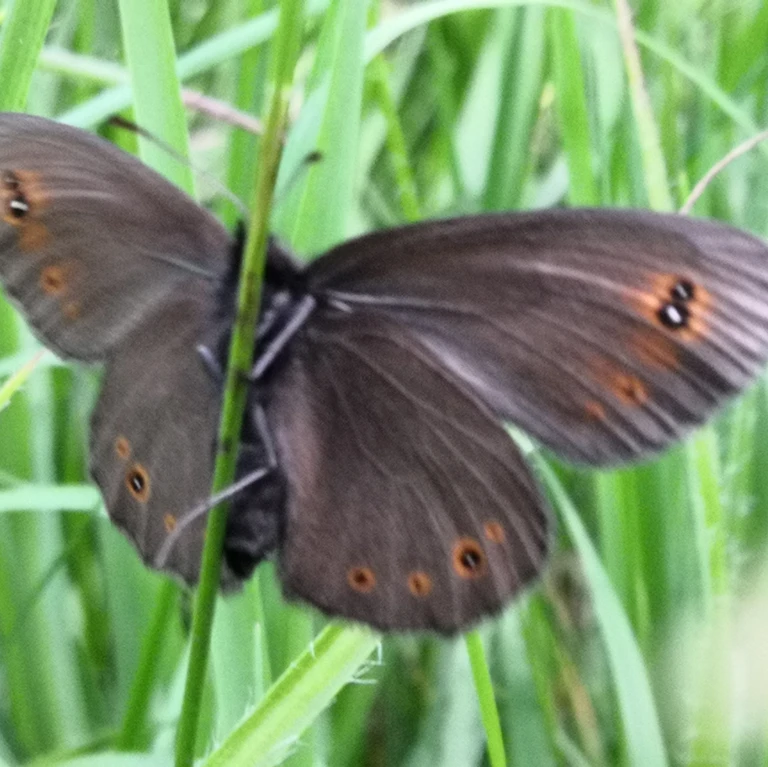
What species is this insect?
Erebia oeme
